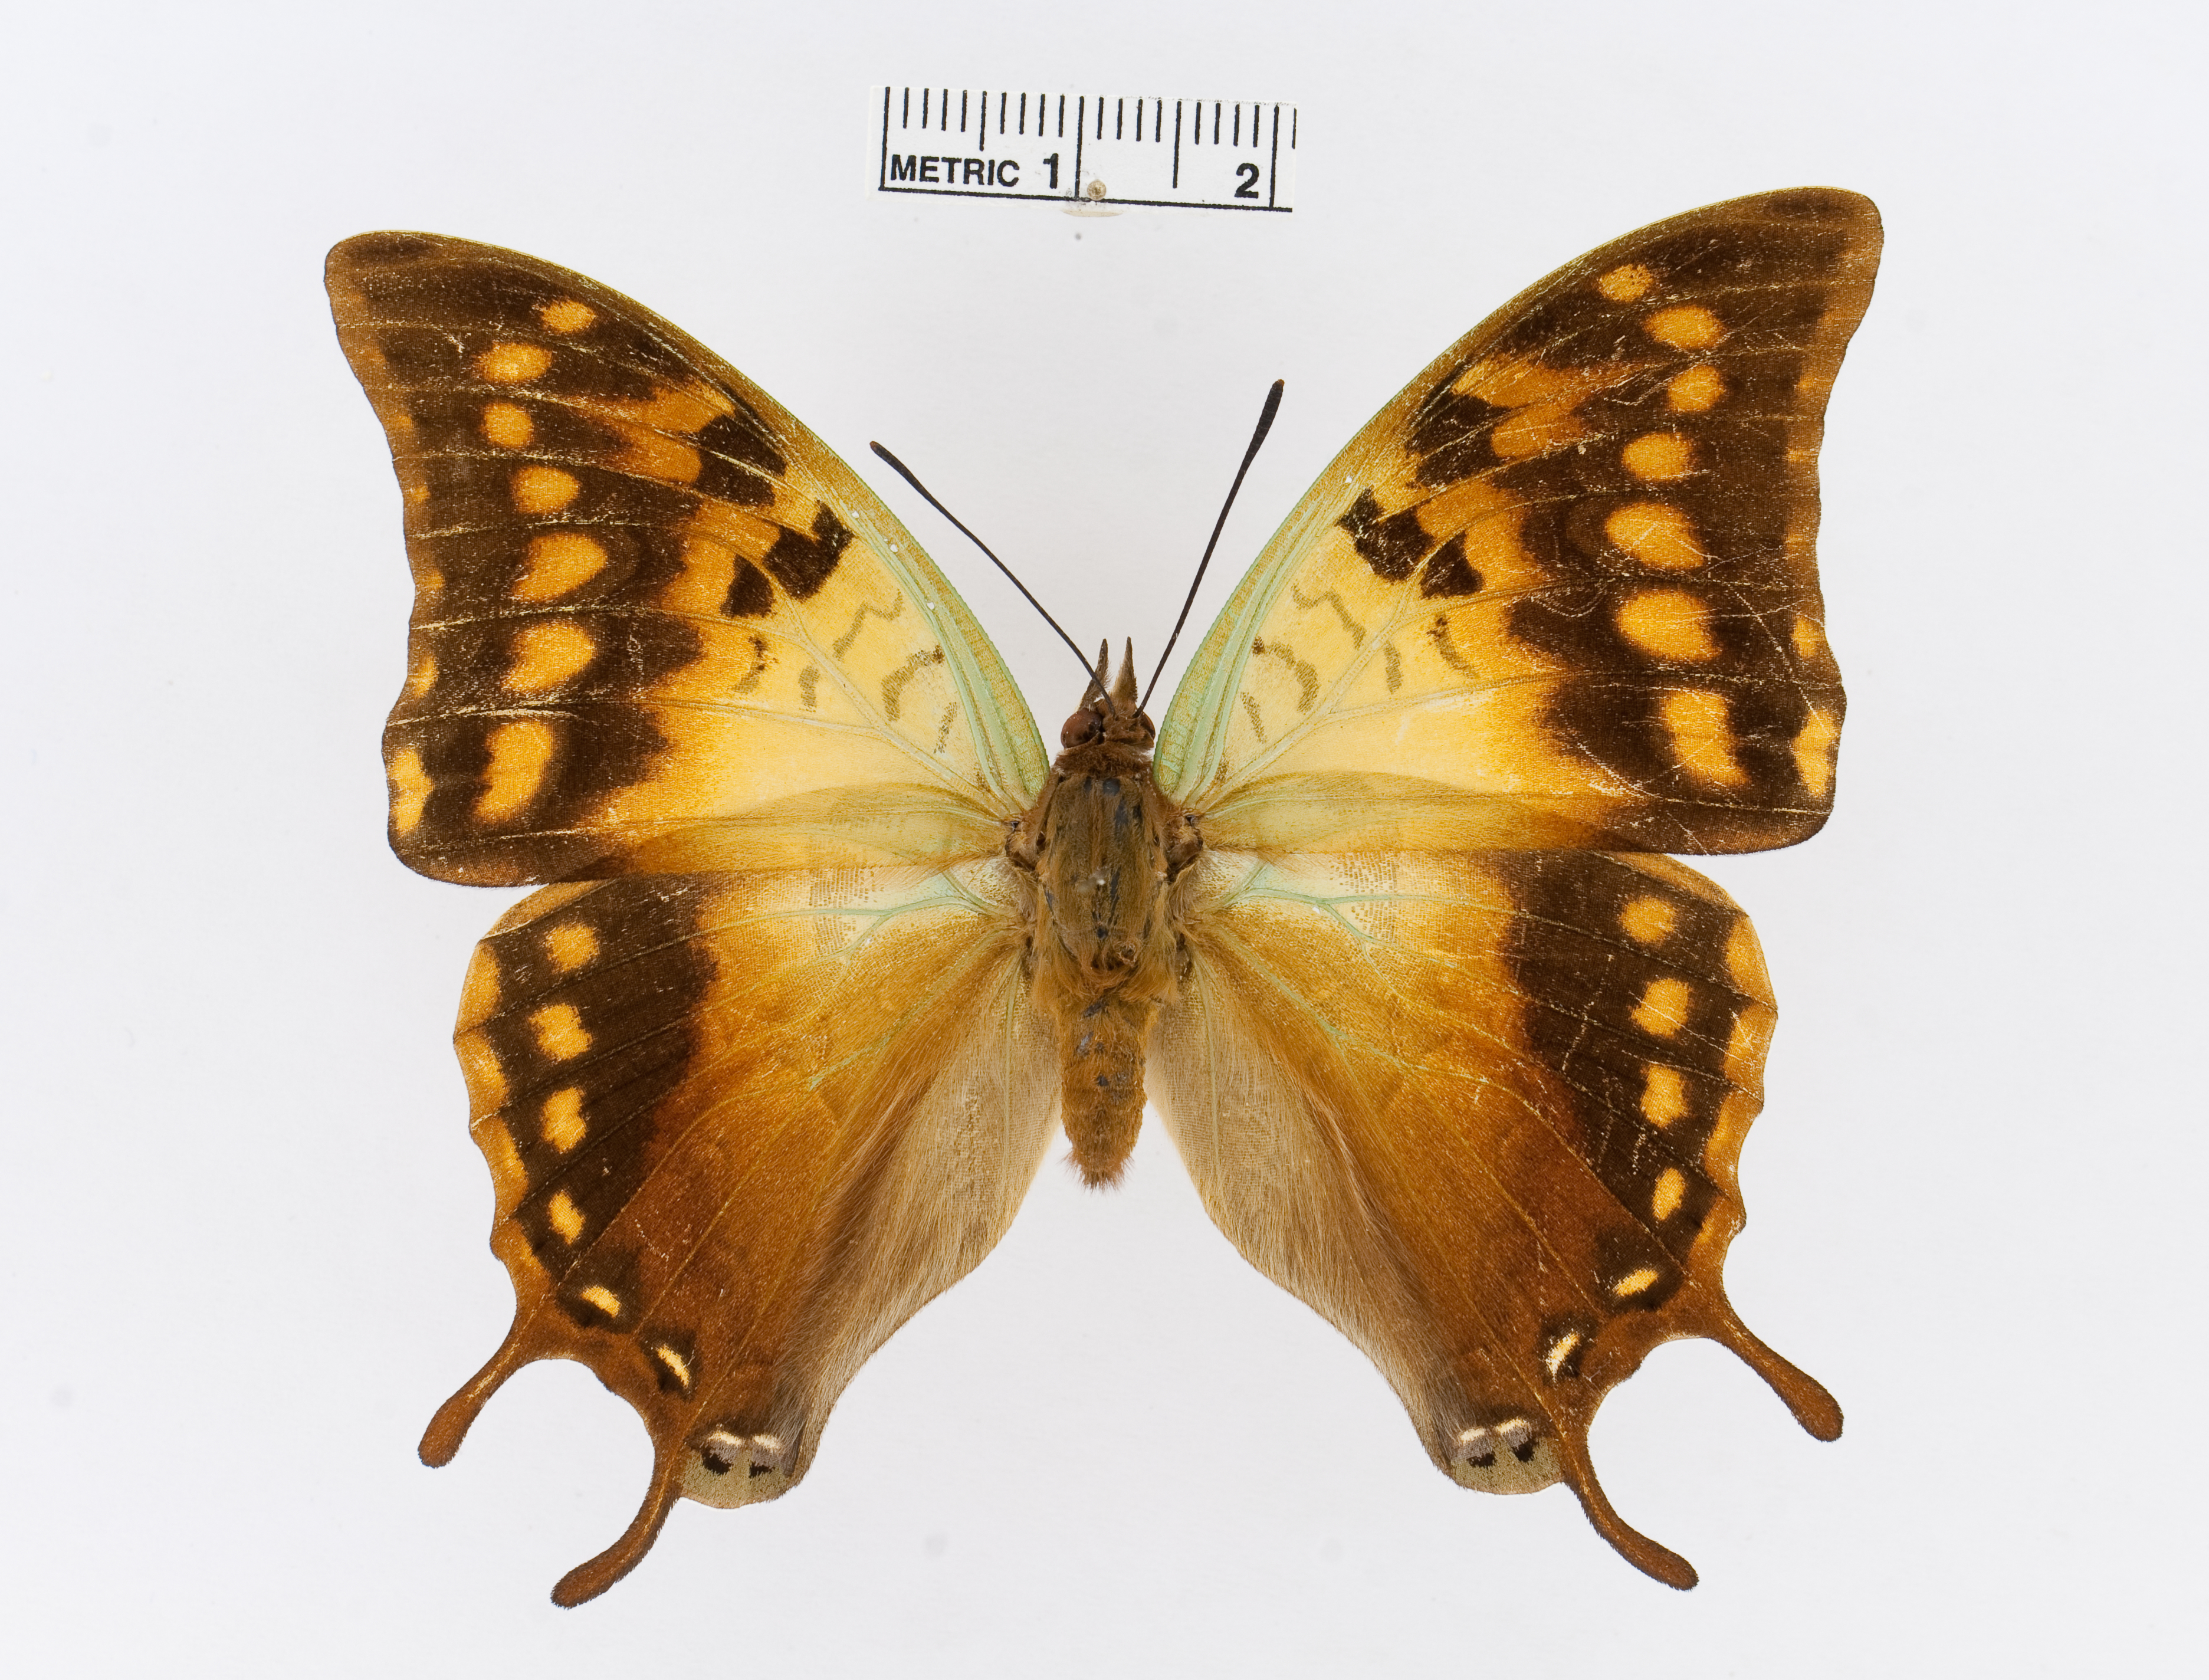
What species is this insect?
Charaxes candiope
